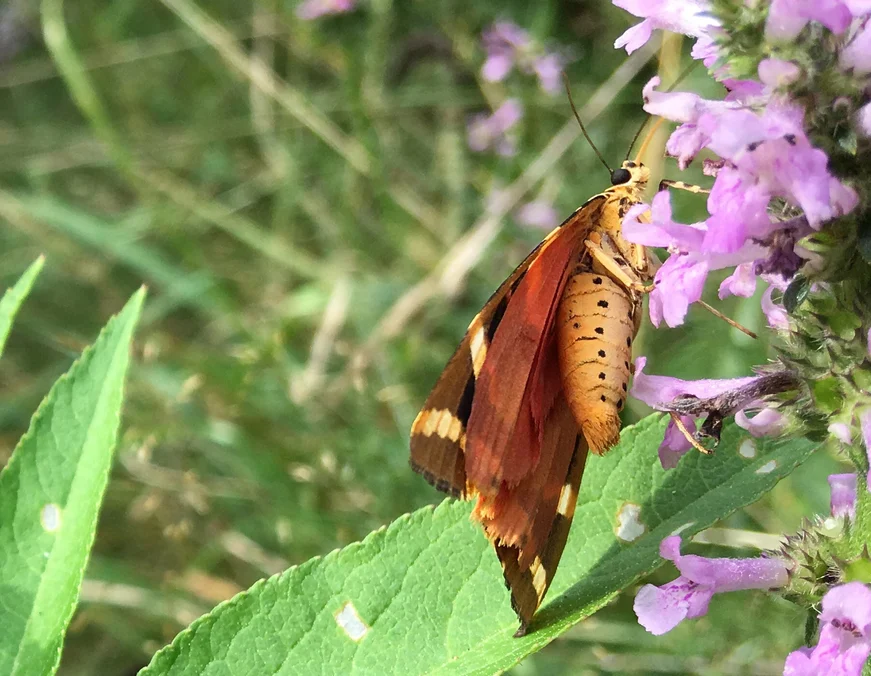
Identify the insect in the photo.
Euplagia quadripunctaria
